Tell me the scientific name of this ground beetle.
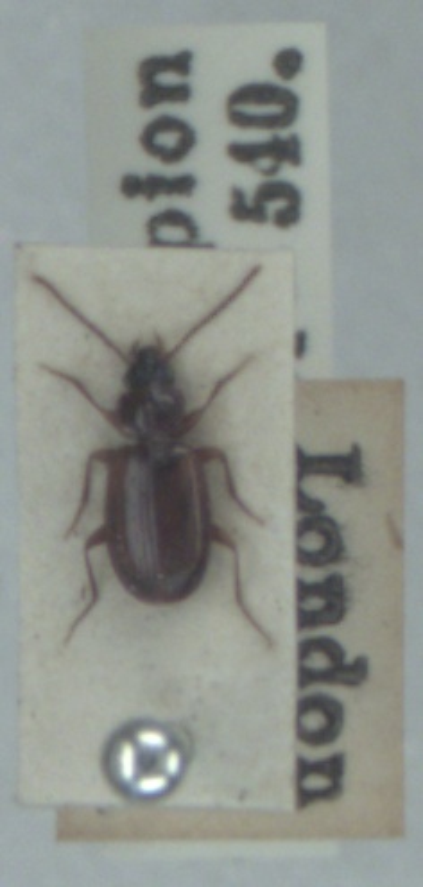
Trechus quadristriatus
